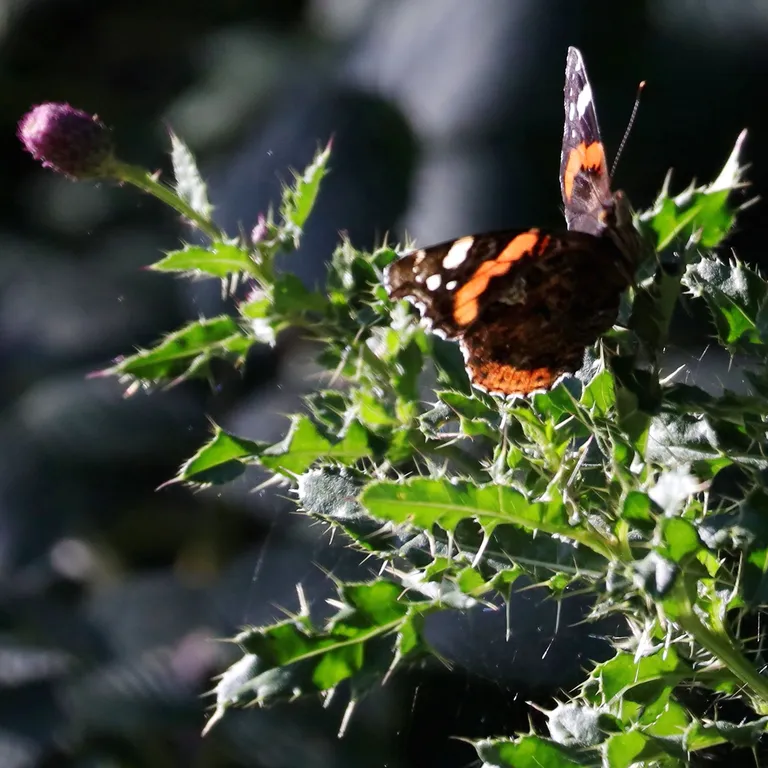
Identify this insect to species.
Vanessa atalanta
